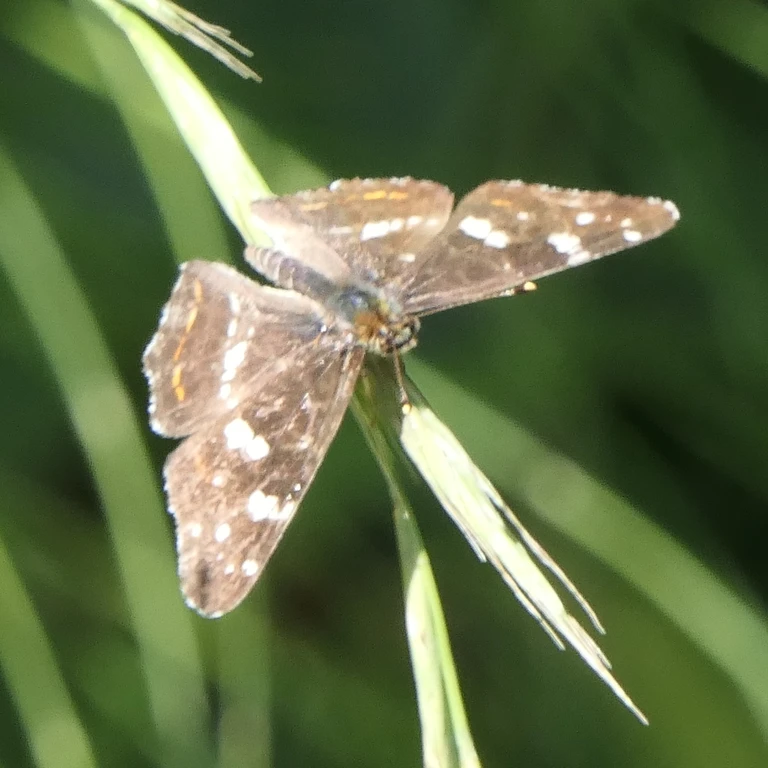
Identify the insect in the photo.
Araschnia levana
